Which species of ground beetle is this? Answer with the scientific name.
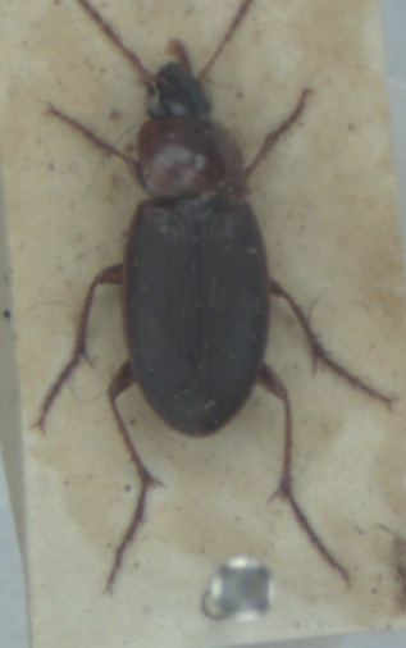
Calathus cinctus
